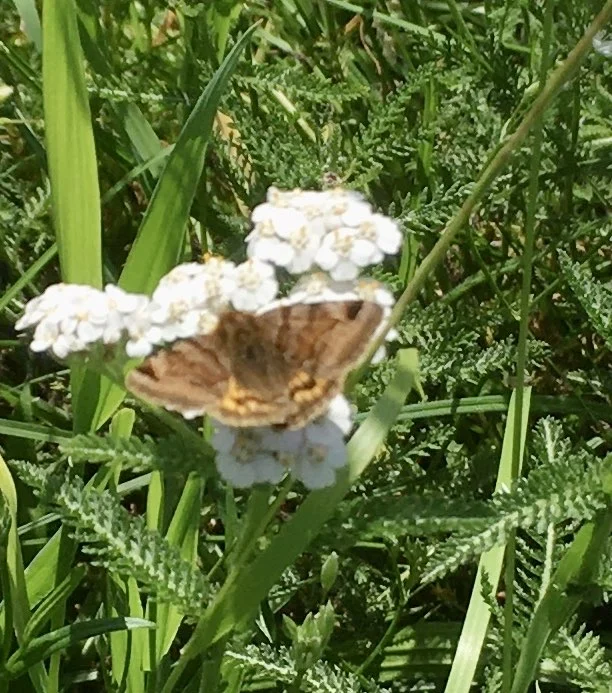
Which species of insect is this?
Euclidia glyphica
